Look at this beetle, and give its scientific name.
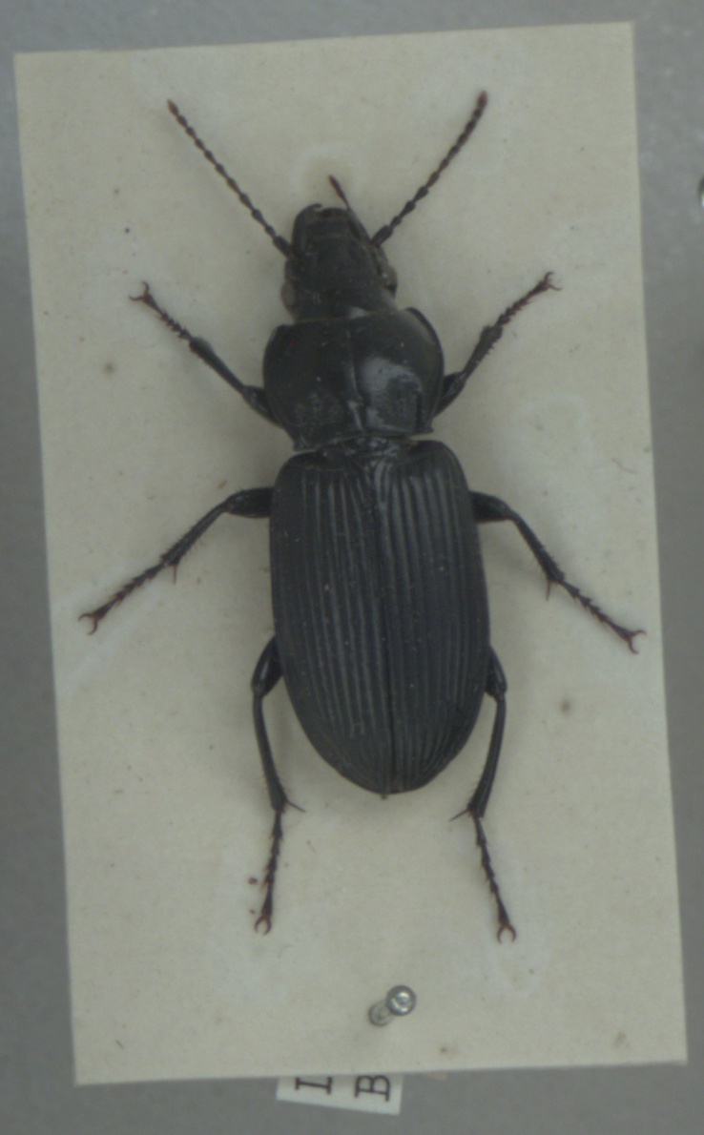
Pterostichus melanarius
